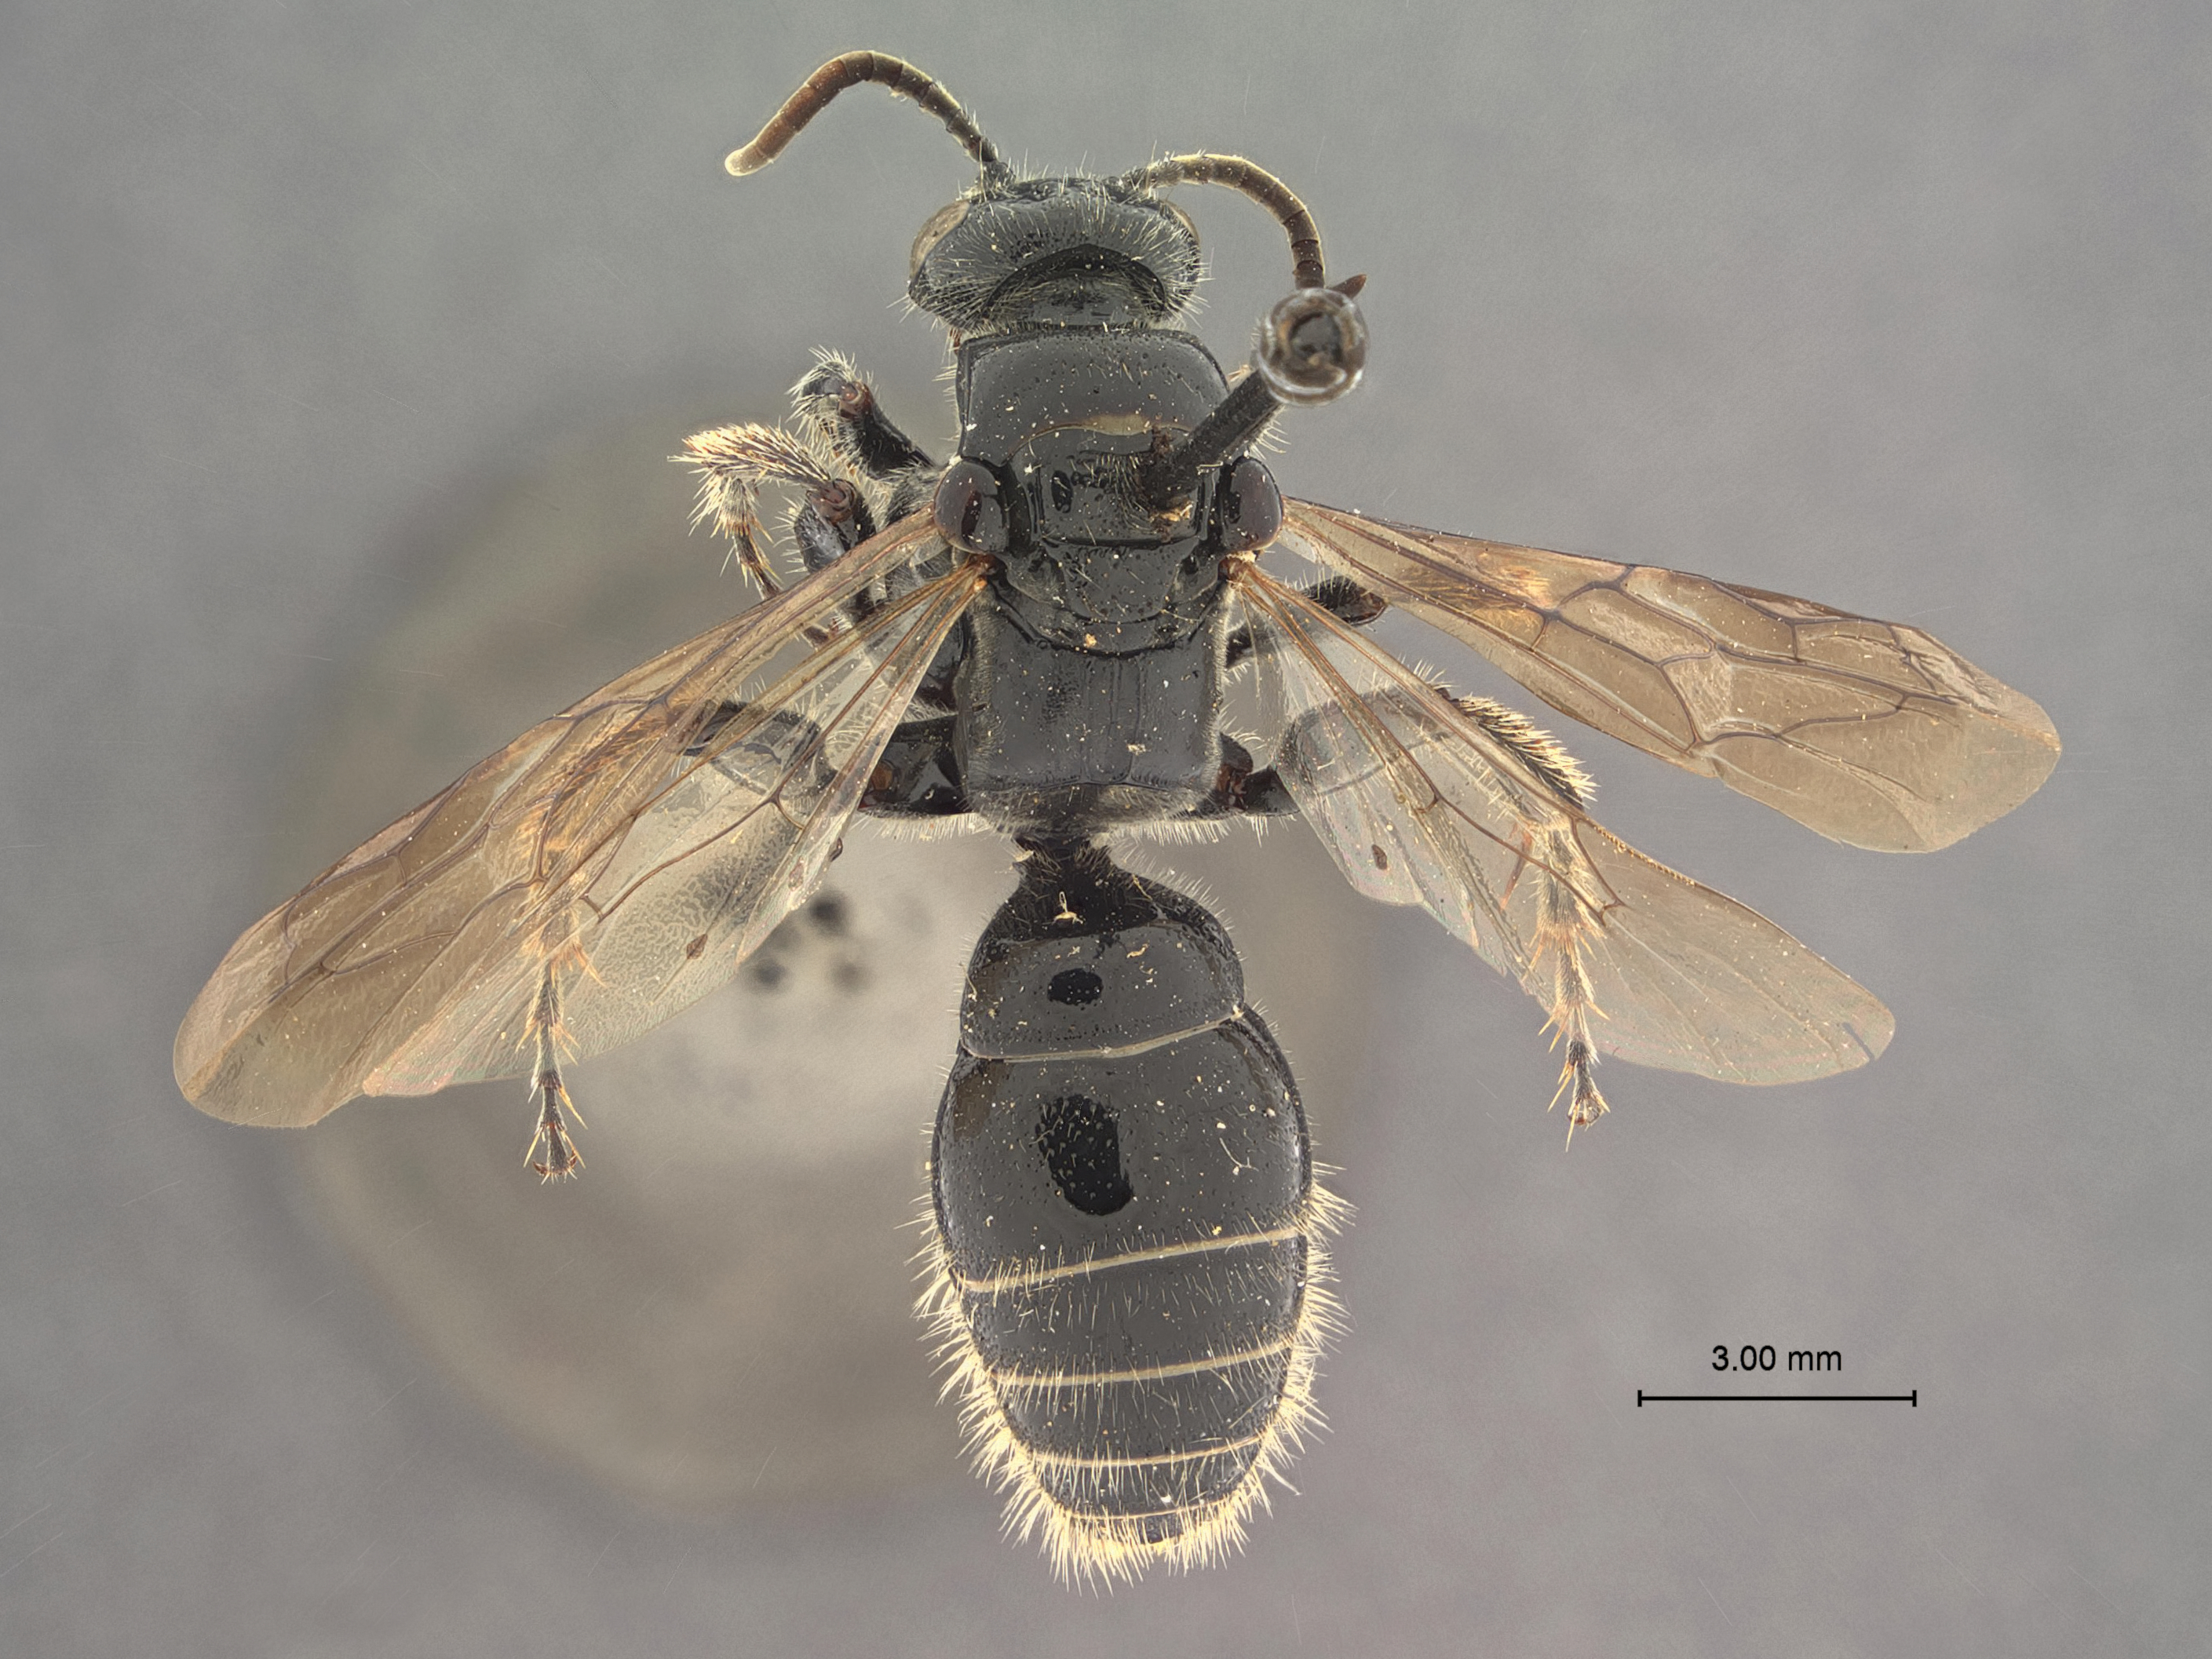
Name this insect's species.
Tiphia corpulenta
